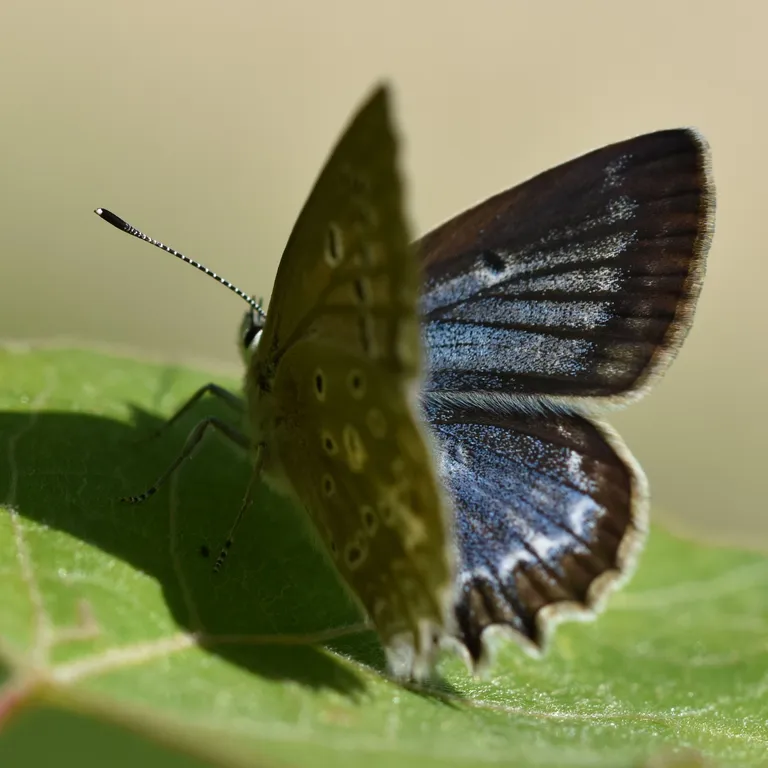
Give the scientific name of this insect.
Polyommatus daphnis
